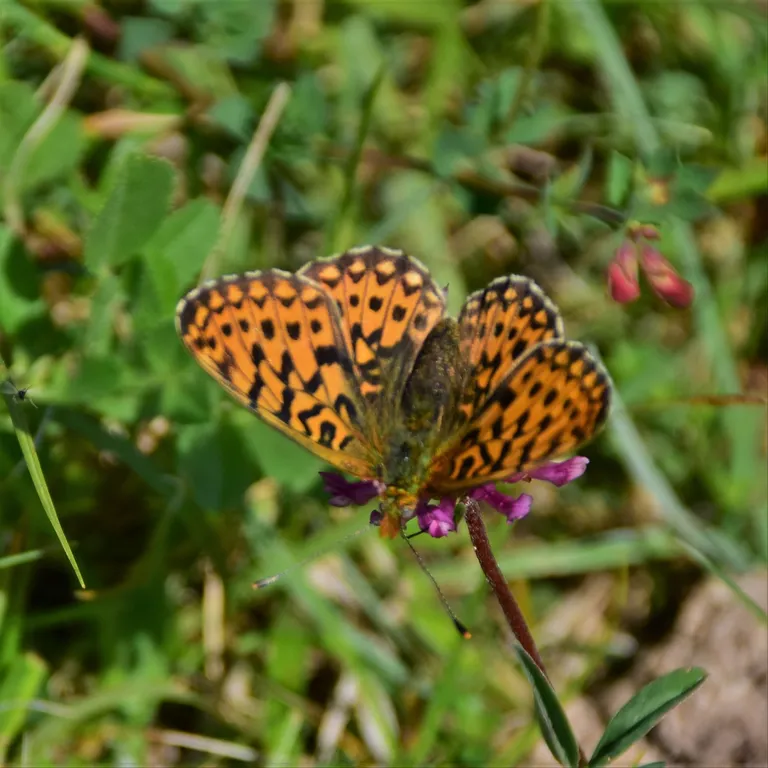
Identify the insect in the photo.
Boloria euphrosyne (also Clossiana euphrosyne)
